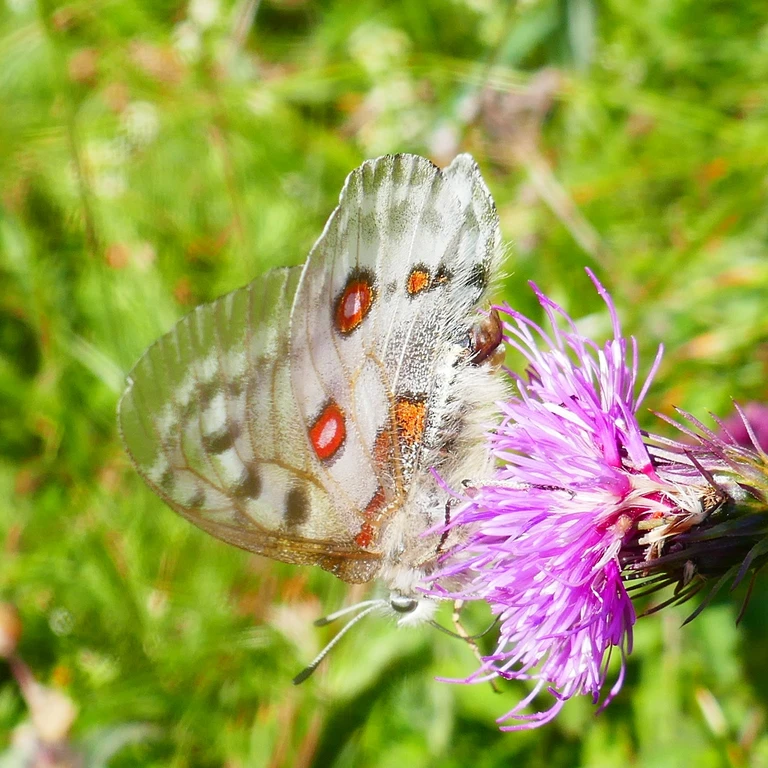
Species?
Parnassius apollo
